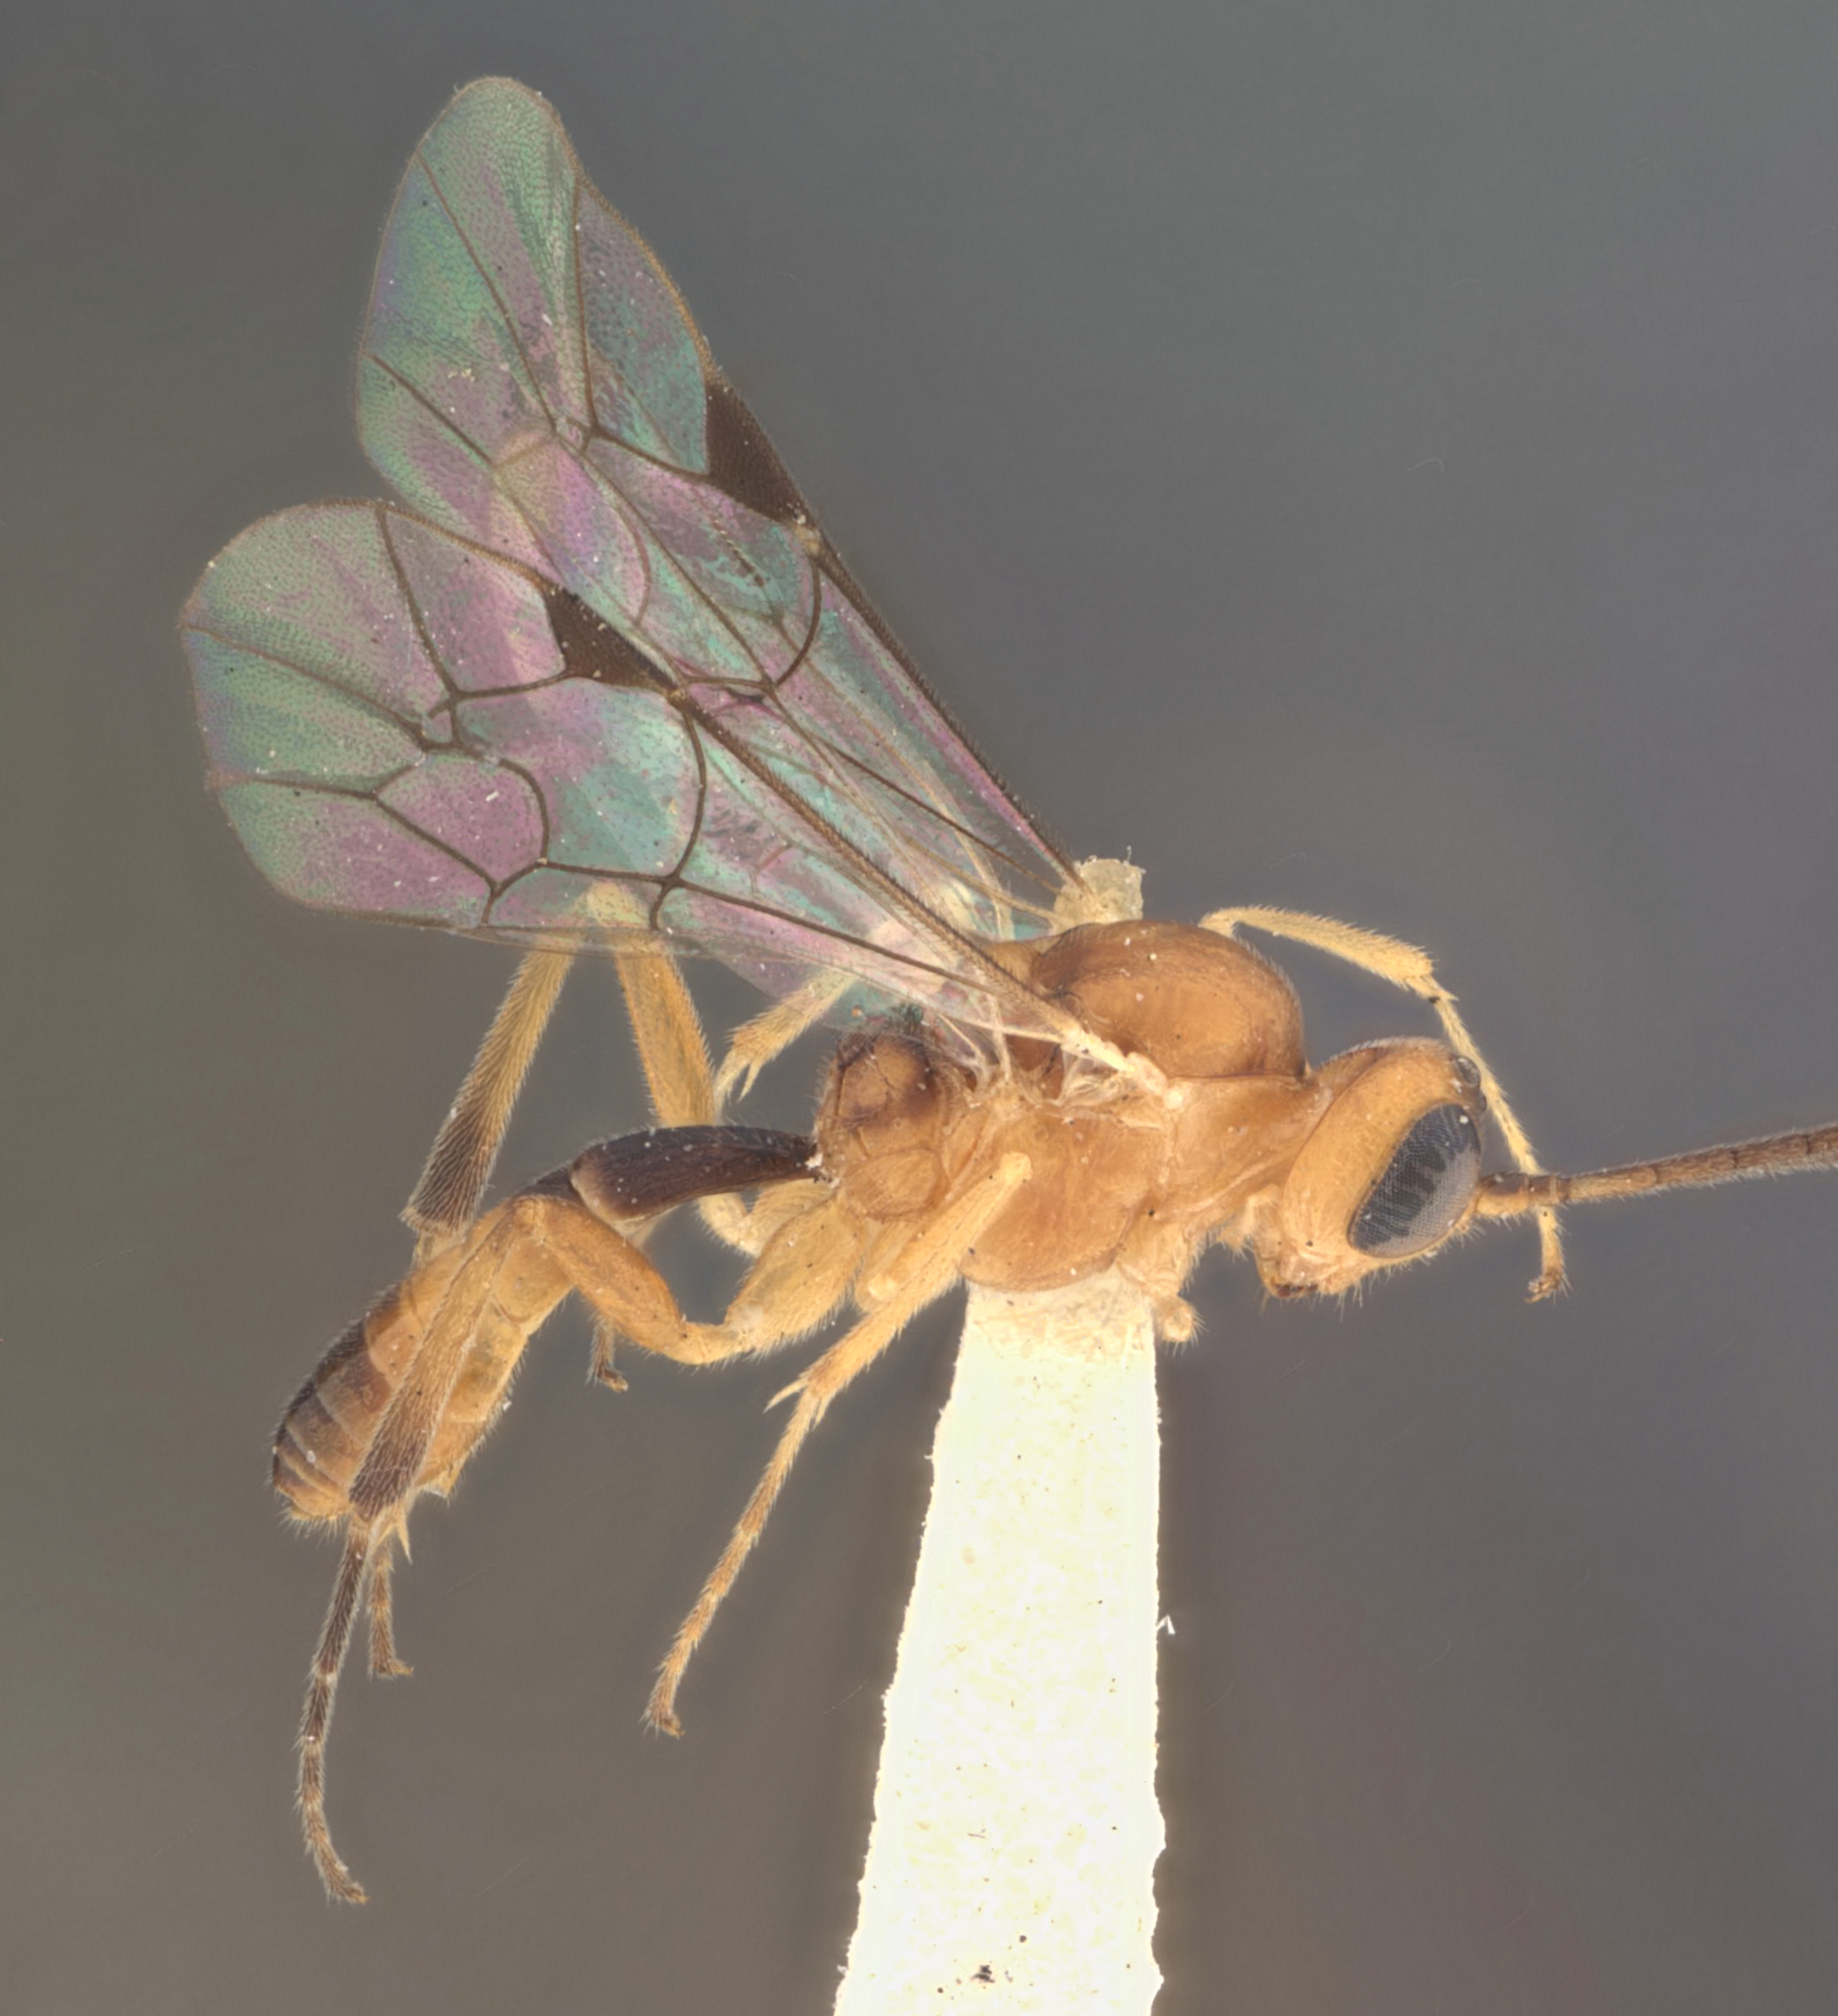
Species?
Homalomma caliroae
